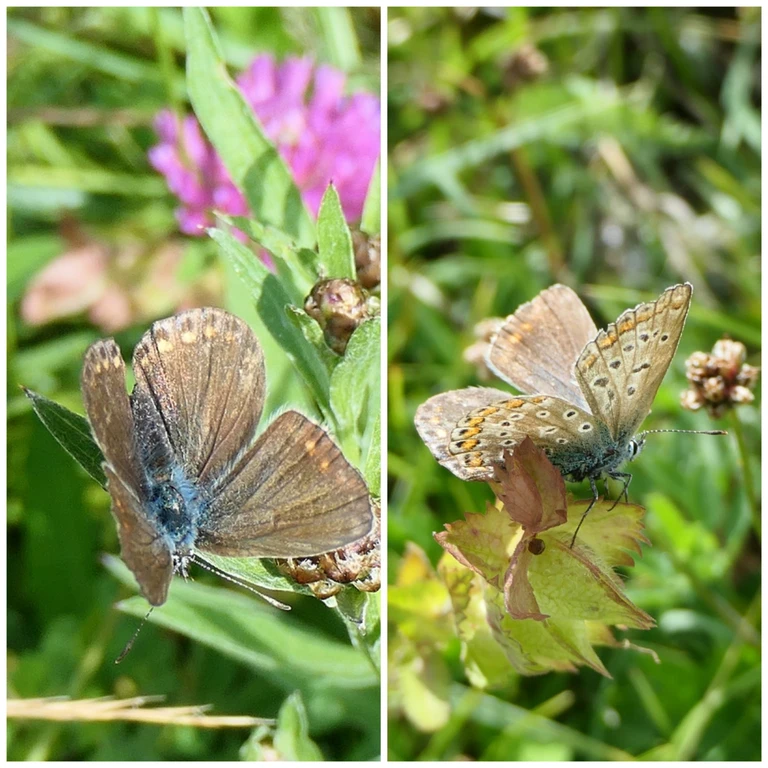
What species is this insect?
Polyommatus icarus
